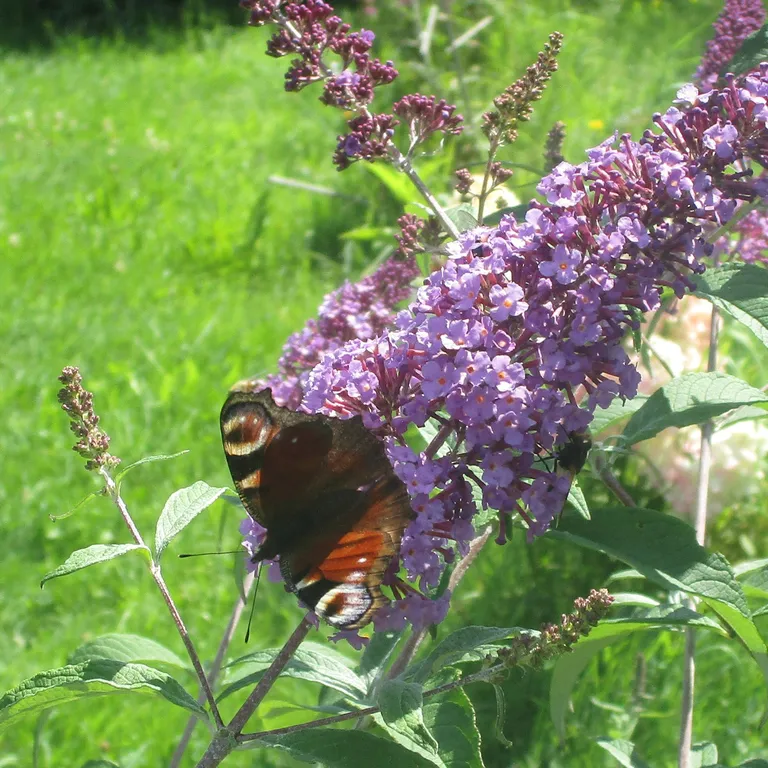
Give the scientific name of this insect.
Aglais io
